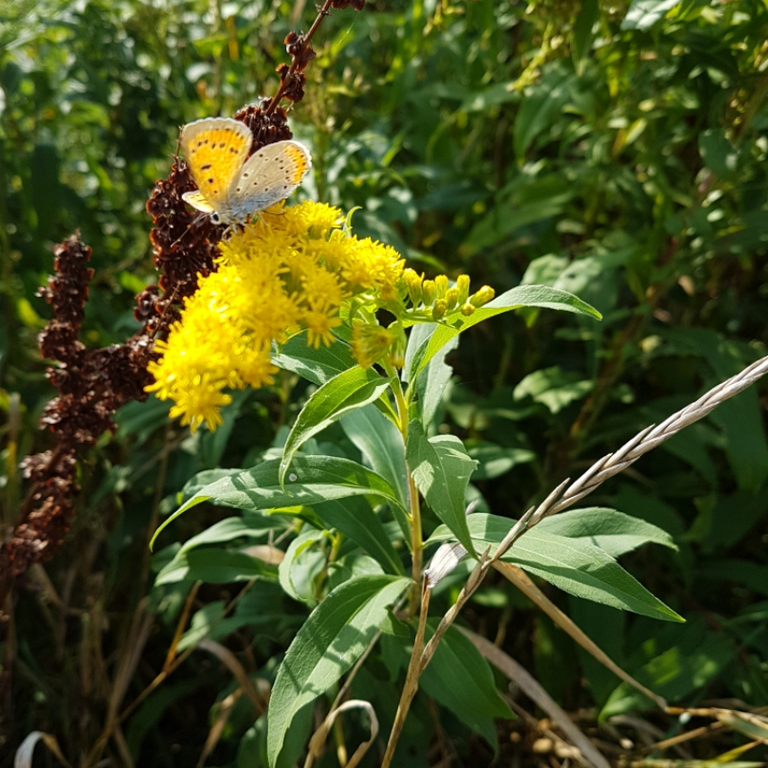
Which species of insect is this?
Lycaena dispar
